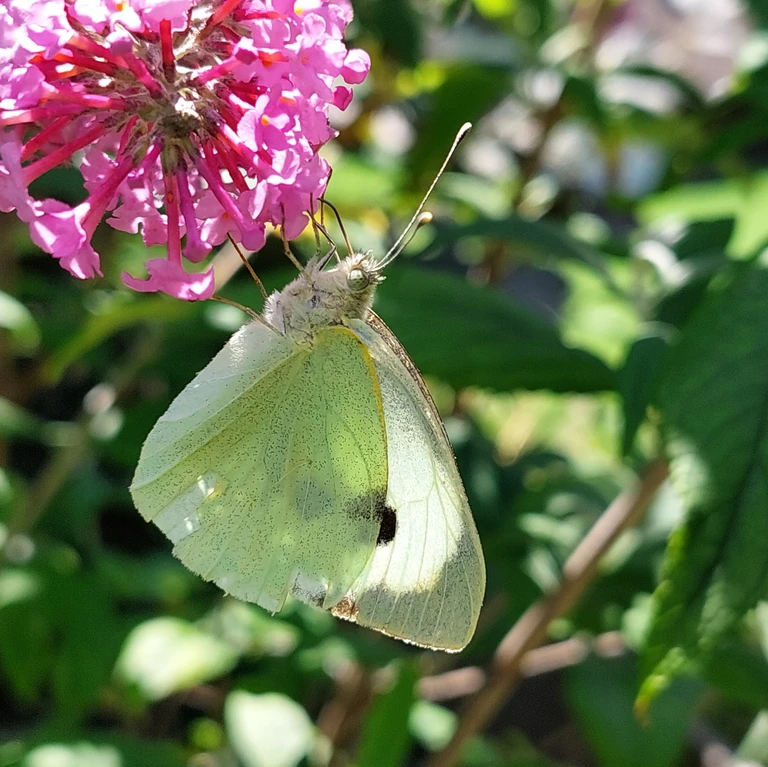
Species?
Pieris brassicae
